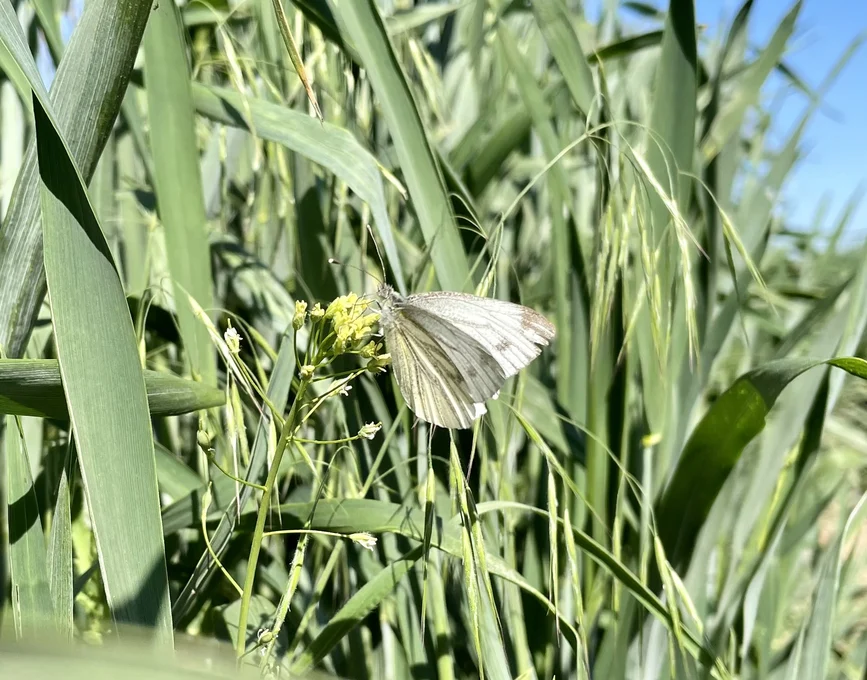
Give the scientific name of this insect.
Pieris napi
